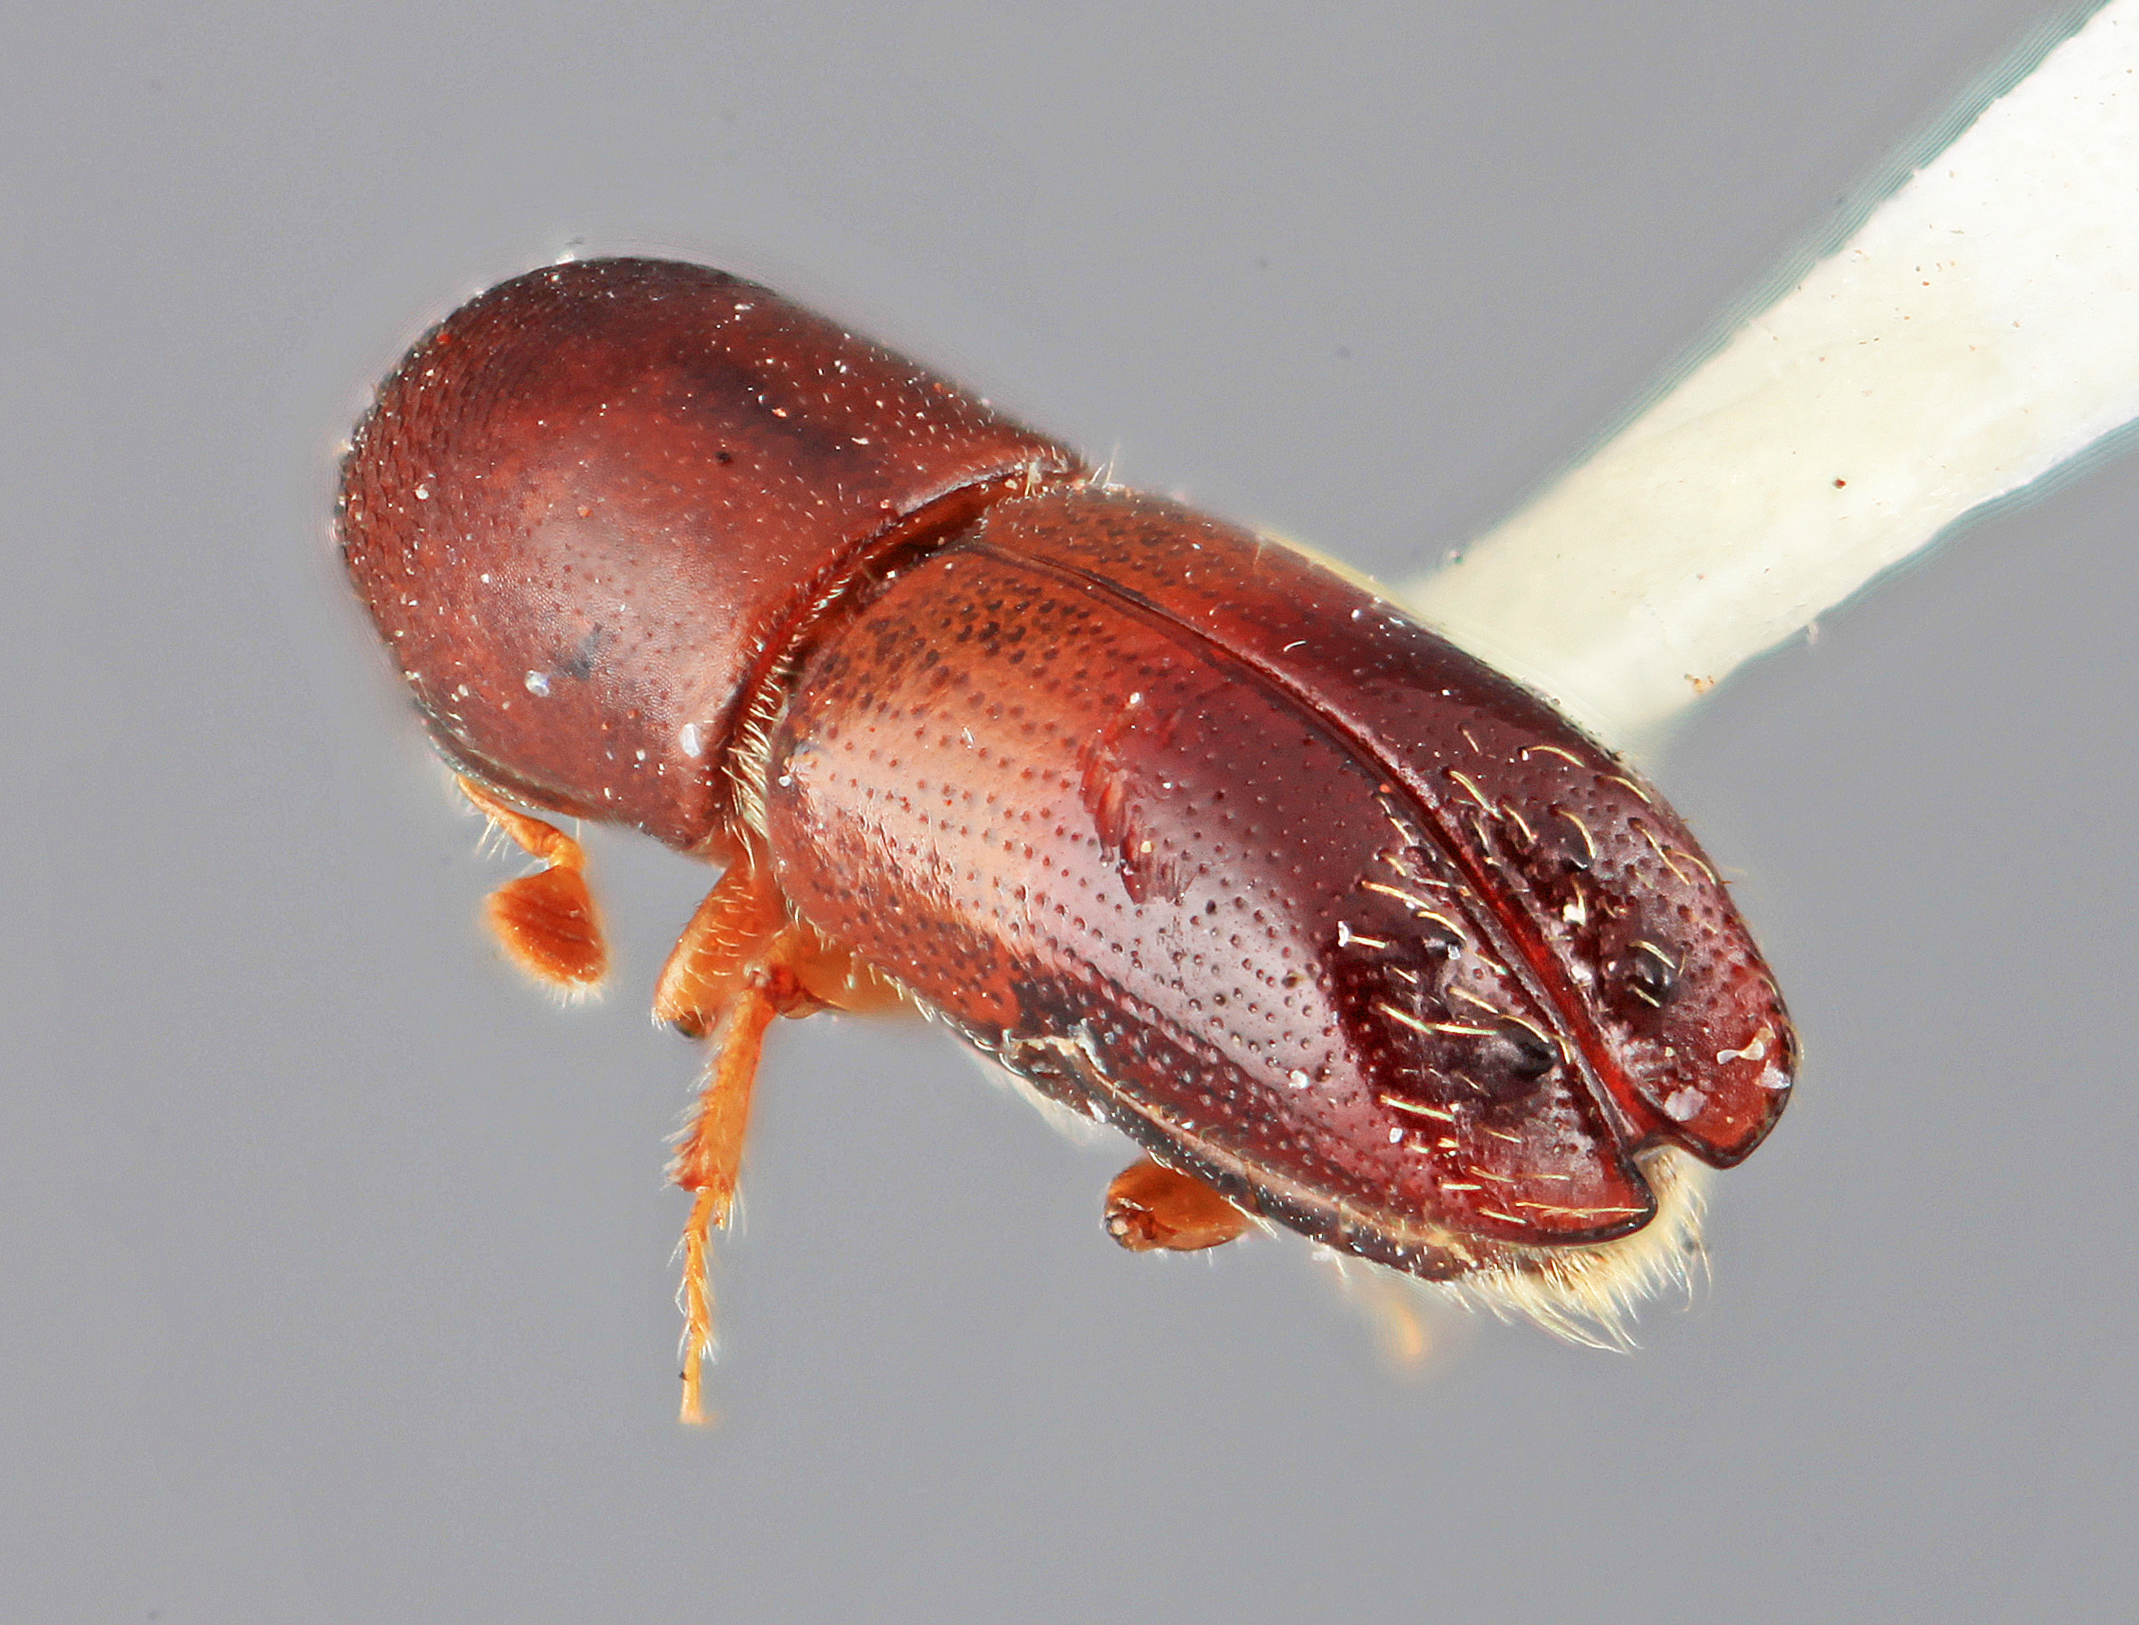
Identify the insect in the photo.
Monarthrum tetradontium
